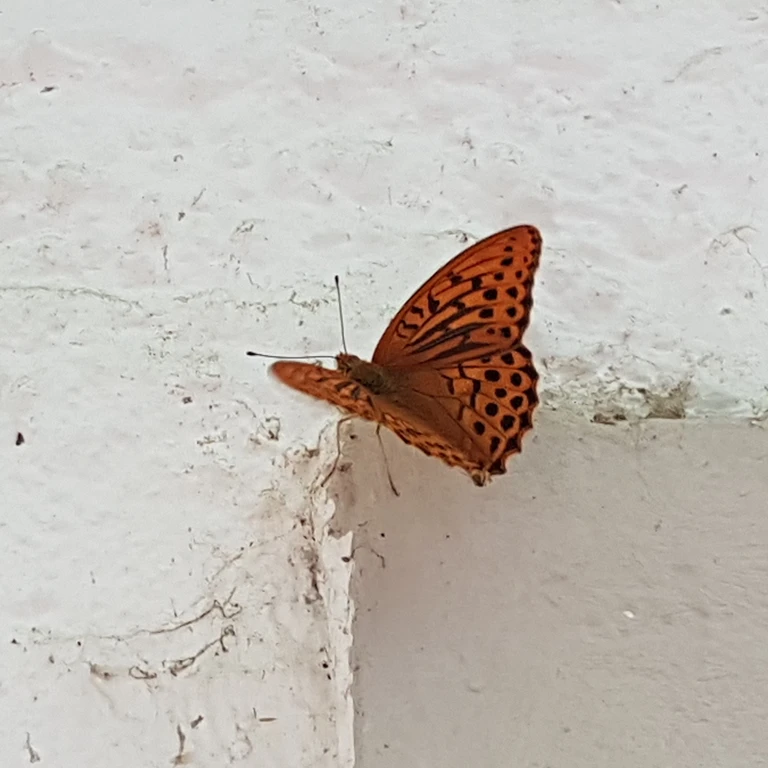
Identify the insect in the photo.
Argynnis paphia
